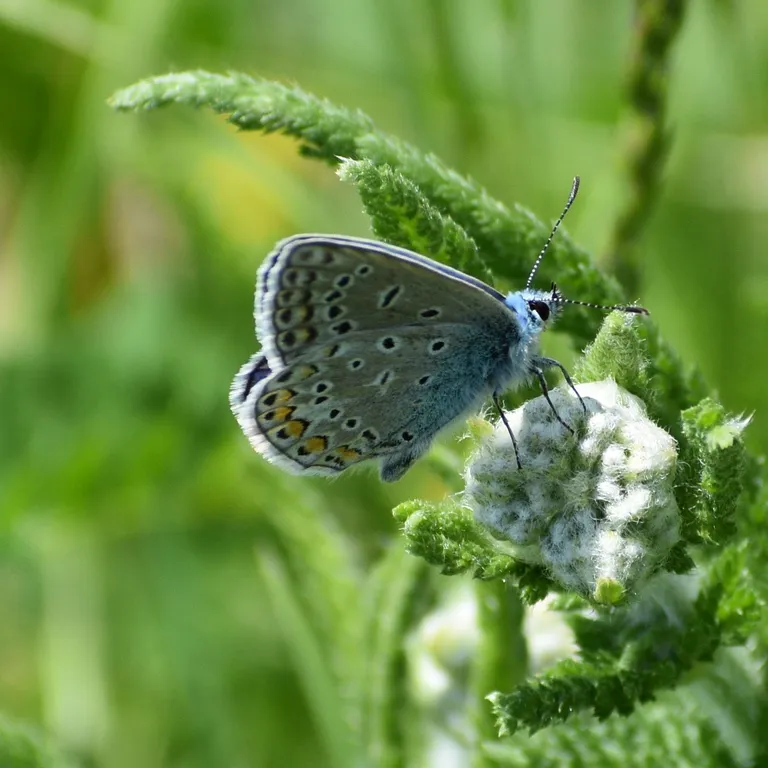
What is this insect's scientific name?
Polyommatus icarus
